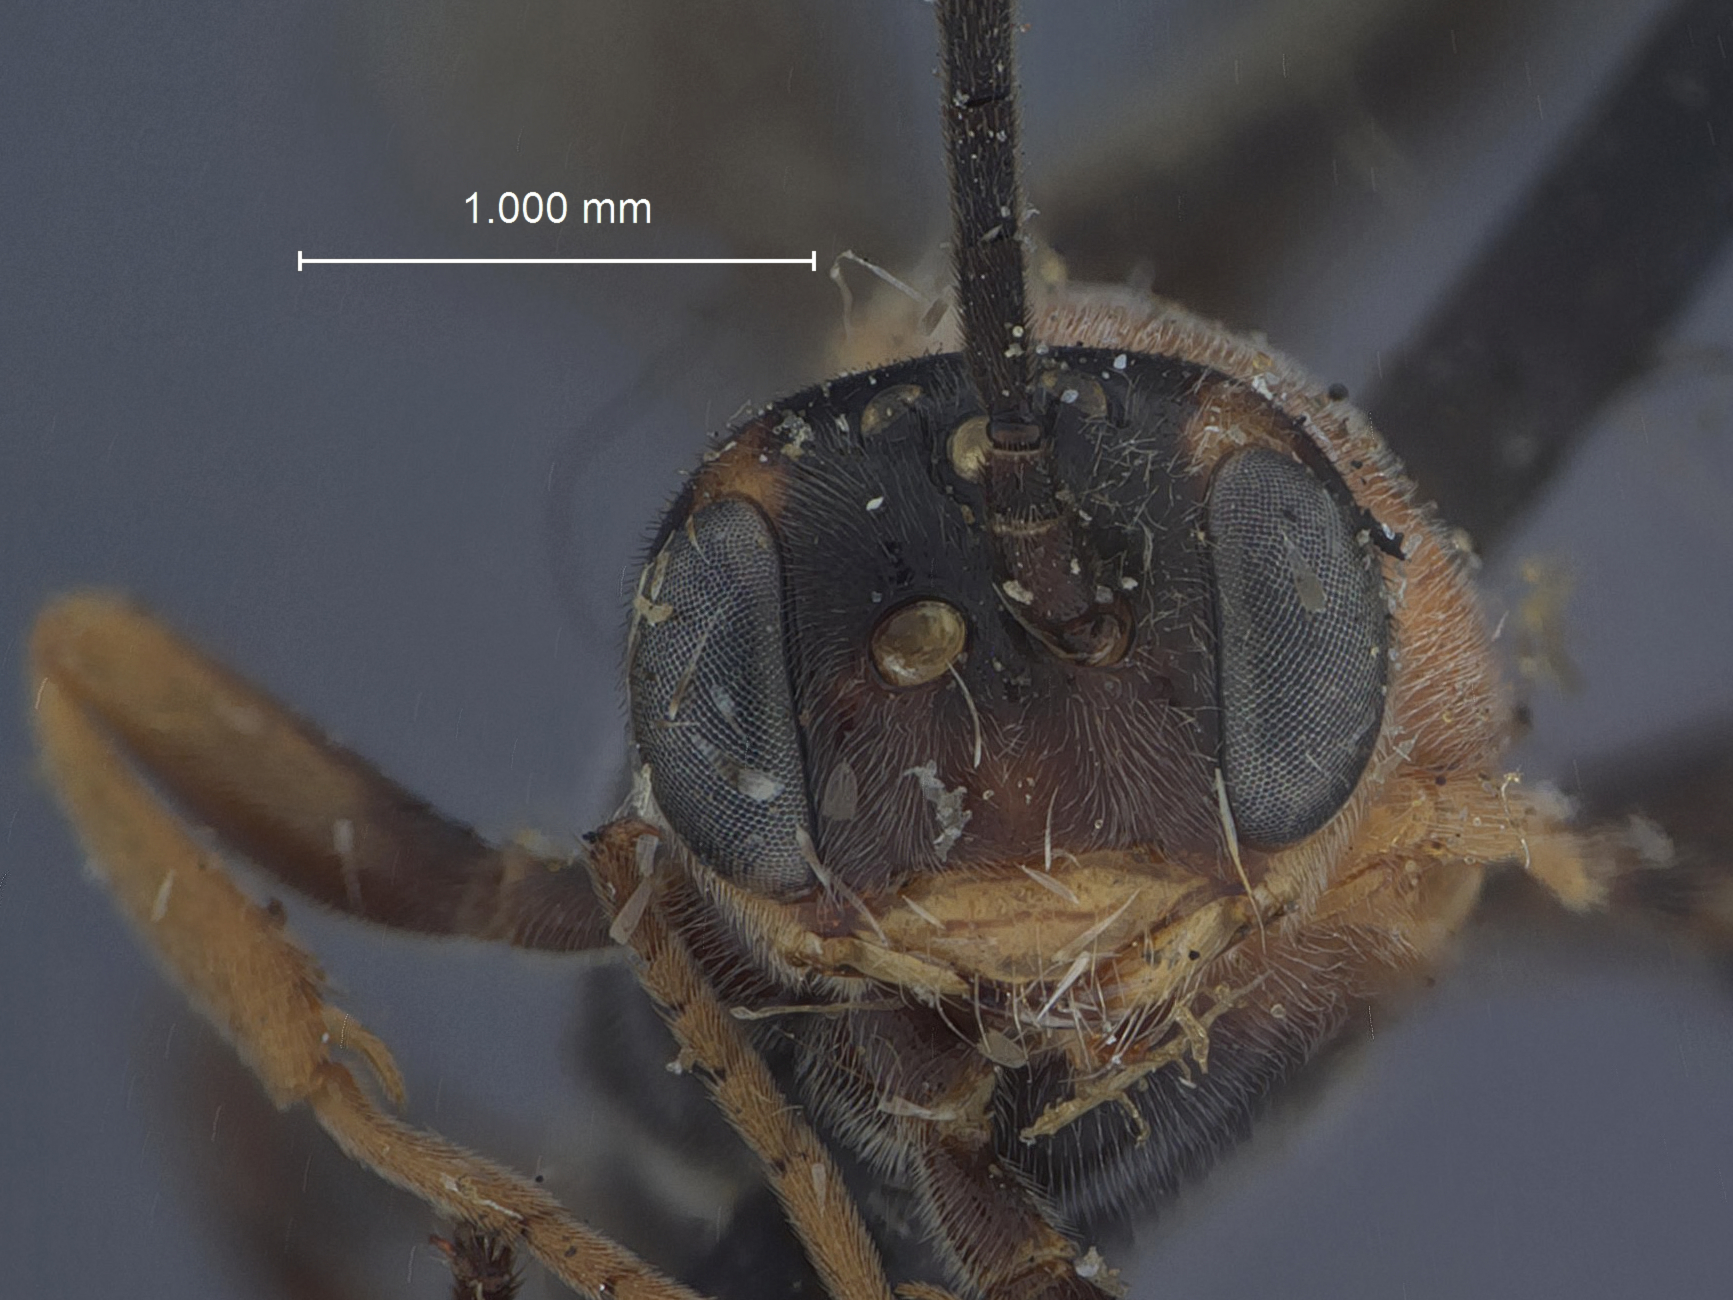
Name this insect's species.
Boethus daeckei
